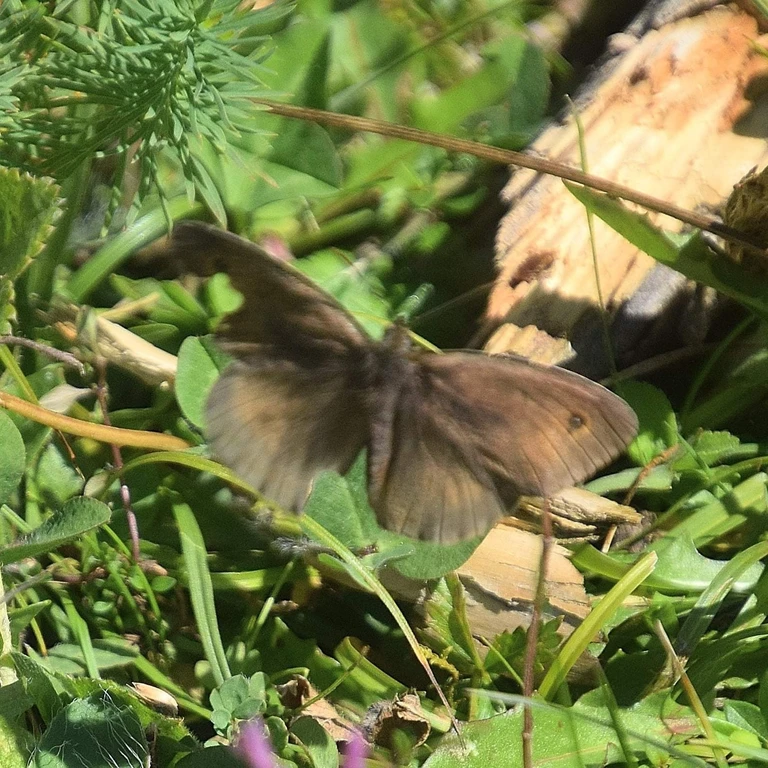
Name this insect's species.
Maniola jurtina
